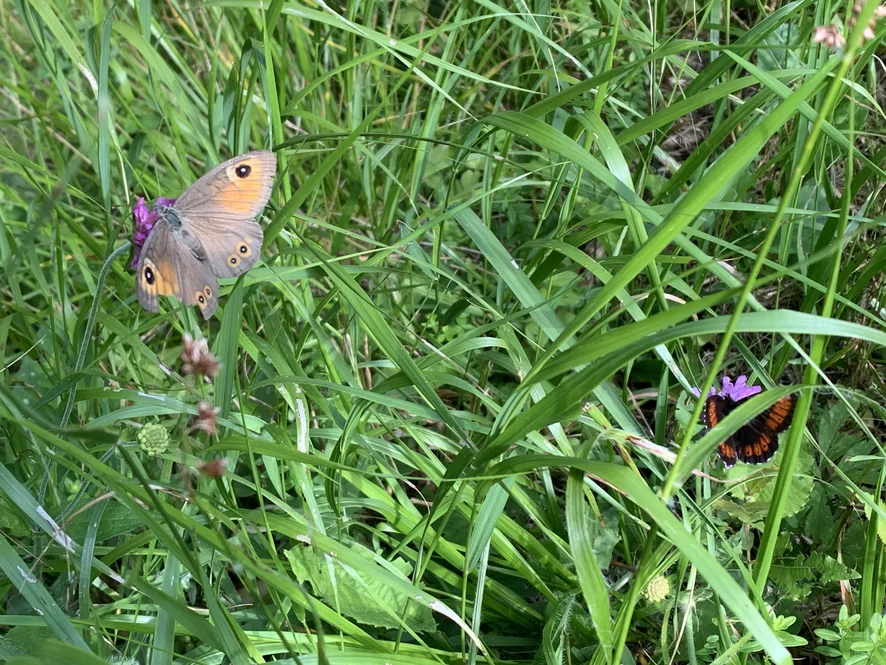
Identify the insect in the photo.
Lasiommata maera (also Pararge maera)
